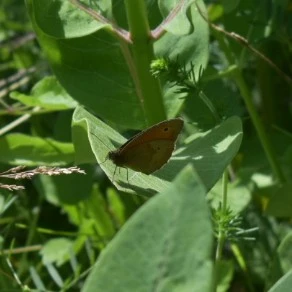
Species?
Maniola jurtina
